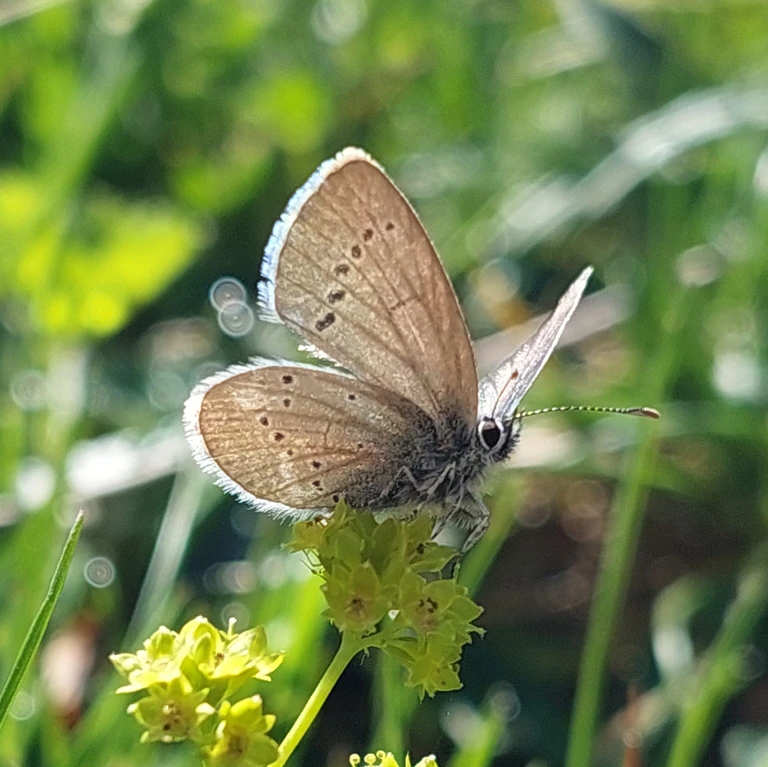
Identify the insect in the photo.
Cupido minimus
